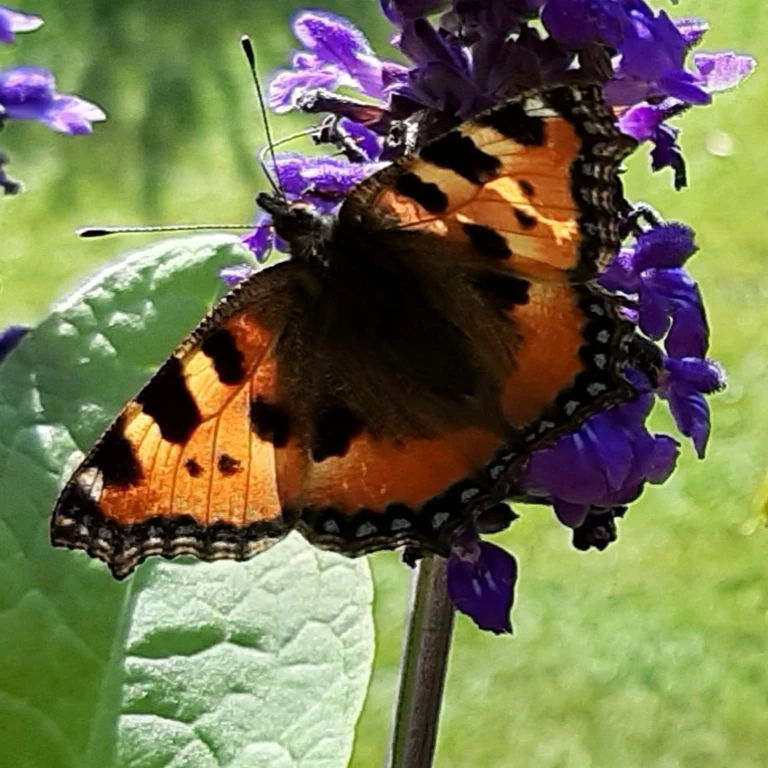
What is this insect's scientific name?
Aglais urticae
